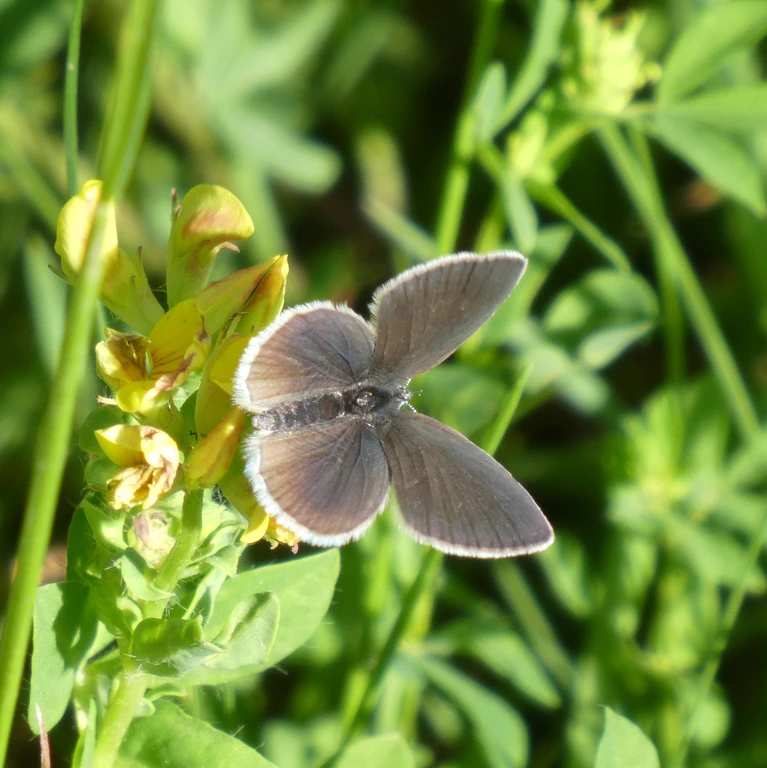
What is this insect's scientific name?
Cupido minimus
